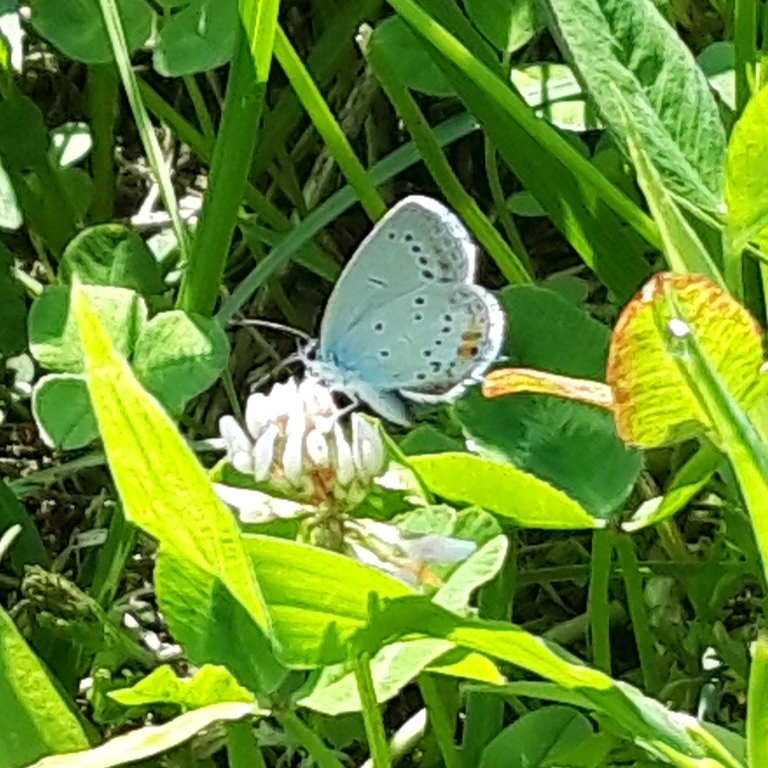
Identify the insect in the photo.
Cupido argiades (also Elkalyce argiades)
